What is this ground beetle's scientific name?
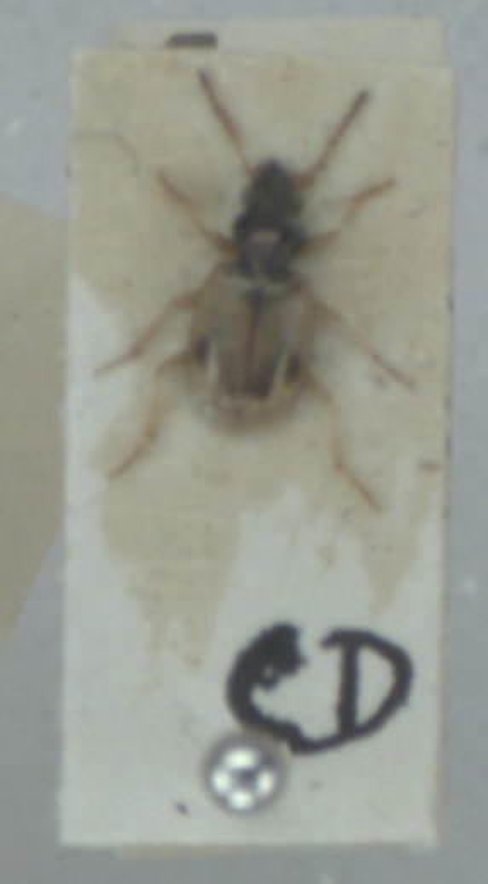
Bembidion pallidipenne
